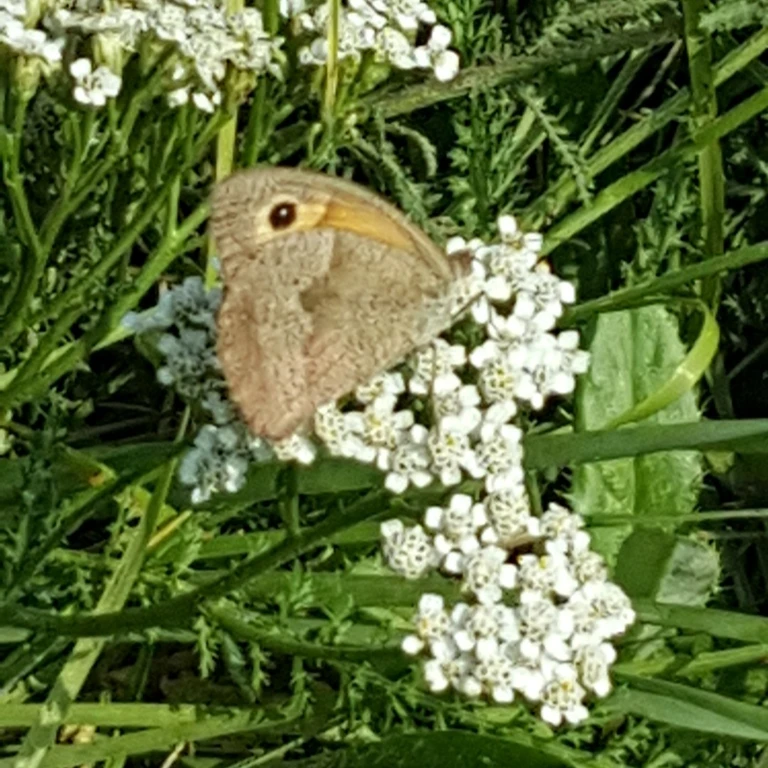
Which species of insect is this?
Maniola jurtina
